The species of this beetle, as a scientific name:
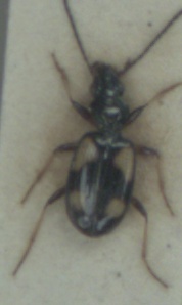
Bembidion illigeri
